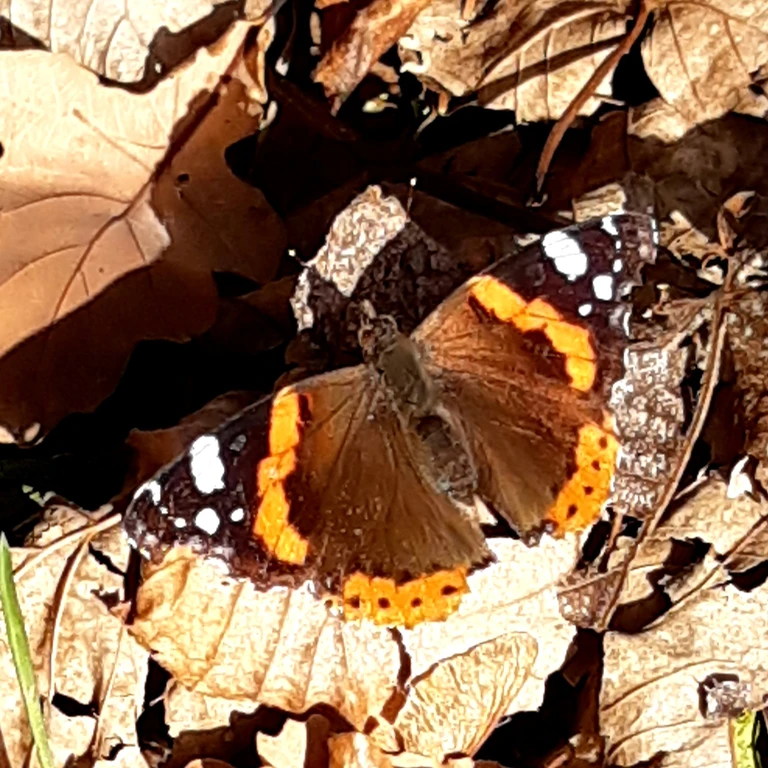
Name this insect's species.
Vanessa atalanta
